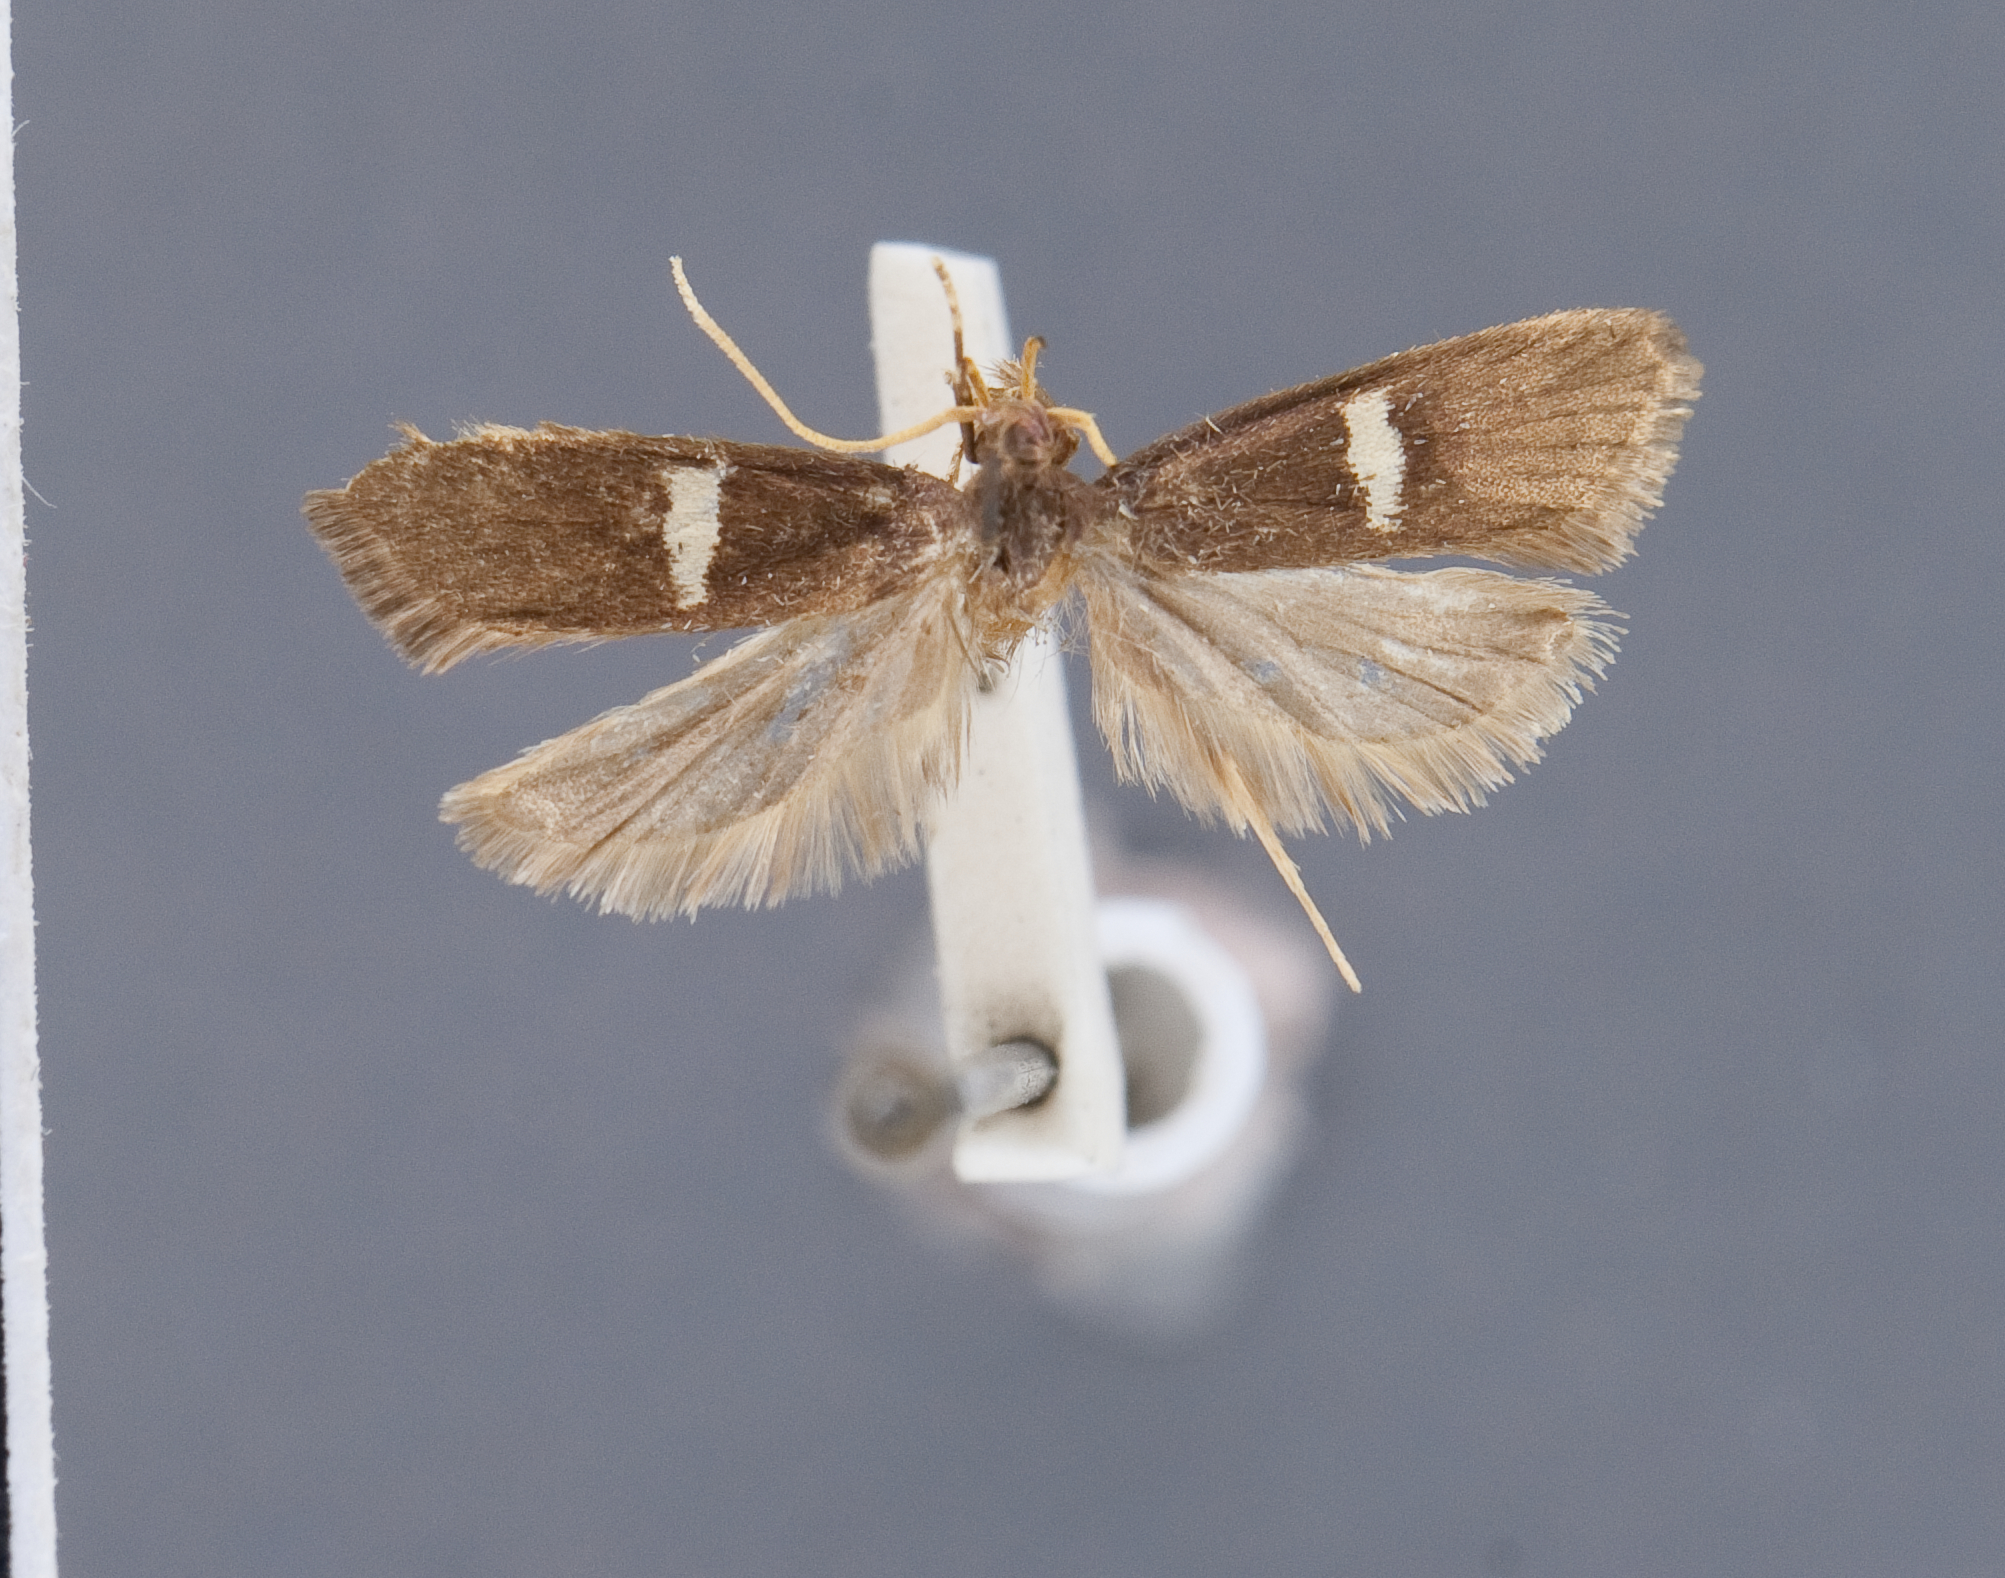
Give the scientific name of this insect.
Lecithocera atricastana
